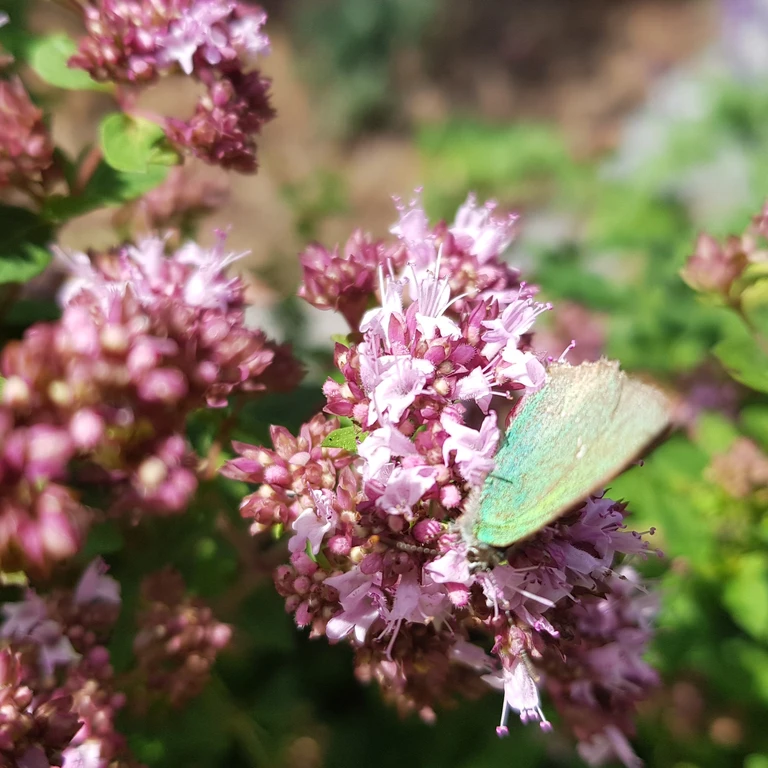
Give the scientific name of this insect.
Callophrys rubi
